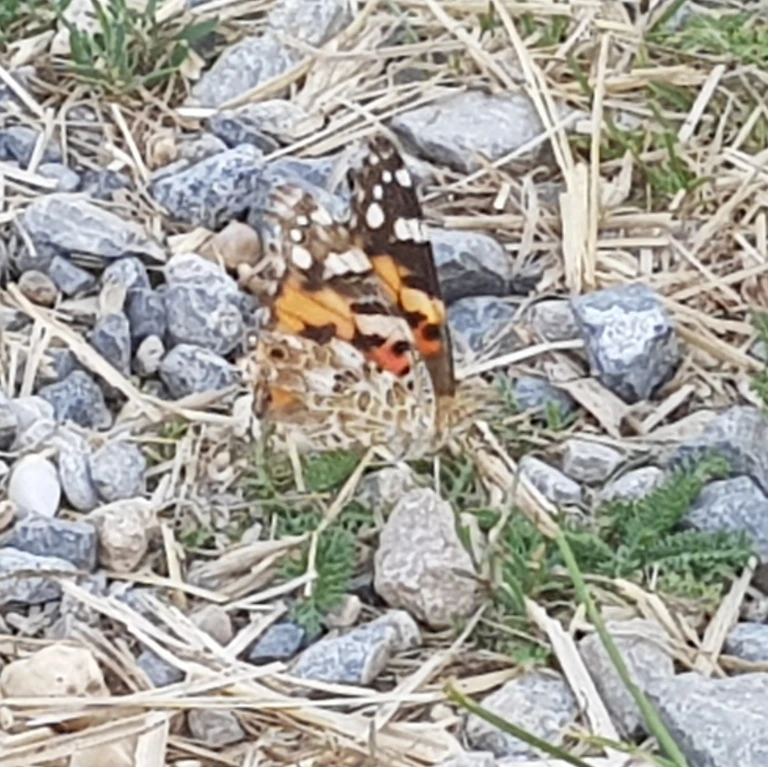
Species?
Vanessa cardui
